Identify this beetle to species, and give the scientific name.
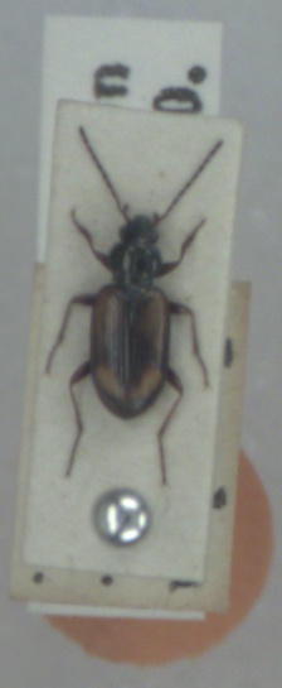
Bembidion femoratum
